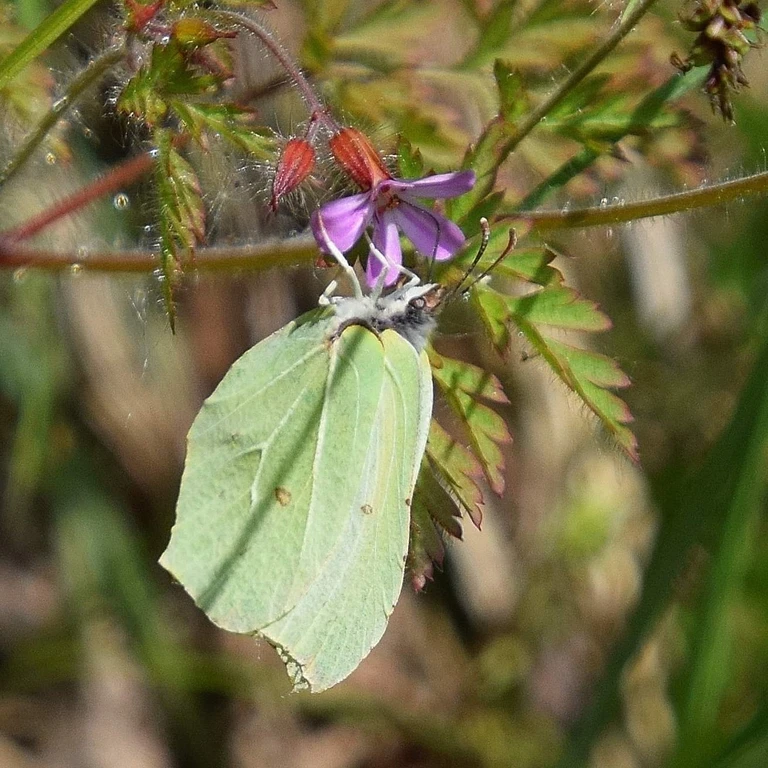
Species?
Gonepteryx rhamni
